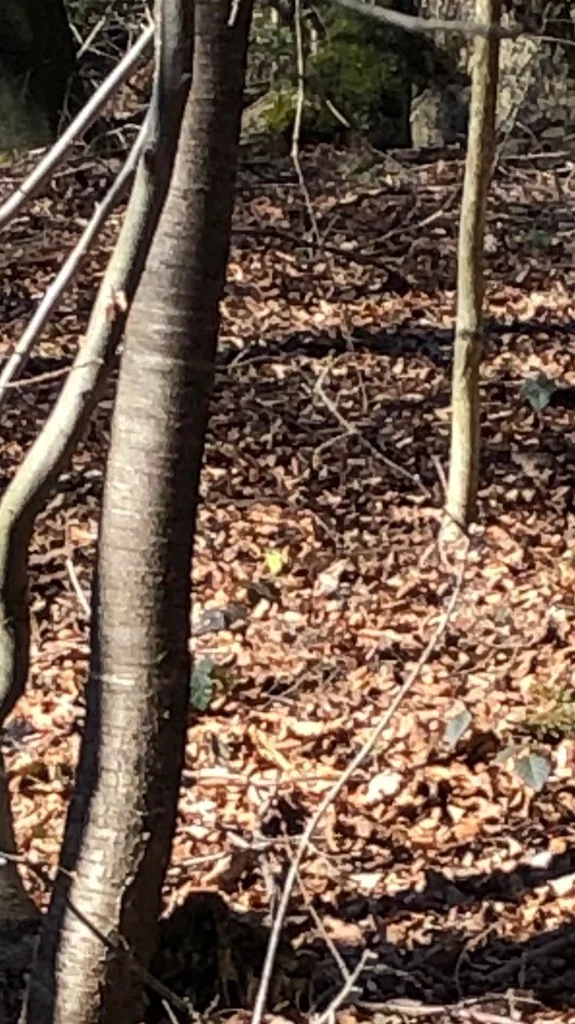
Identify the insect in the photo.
Gonepteryx rhamni
